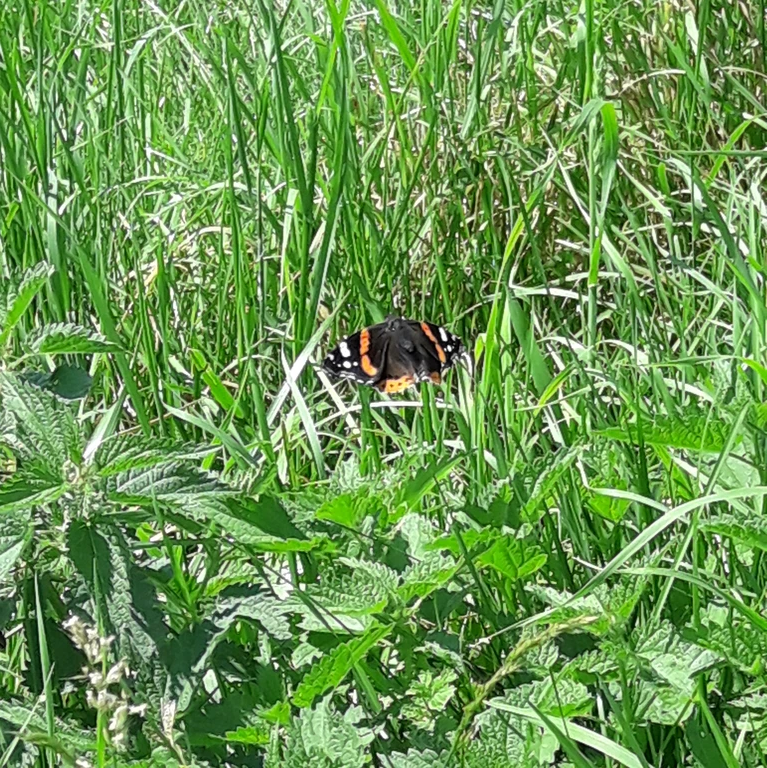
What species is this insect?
Vanessa atalanta
